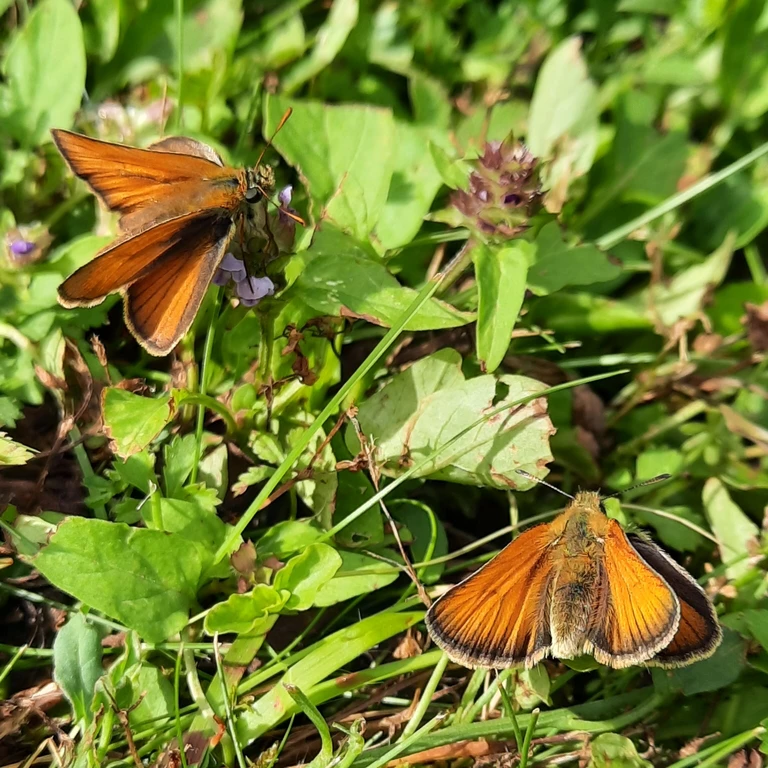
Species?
Thymelicus sylvestris
